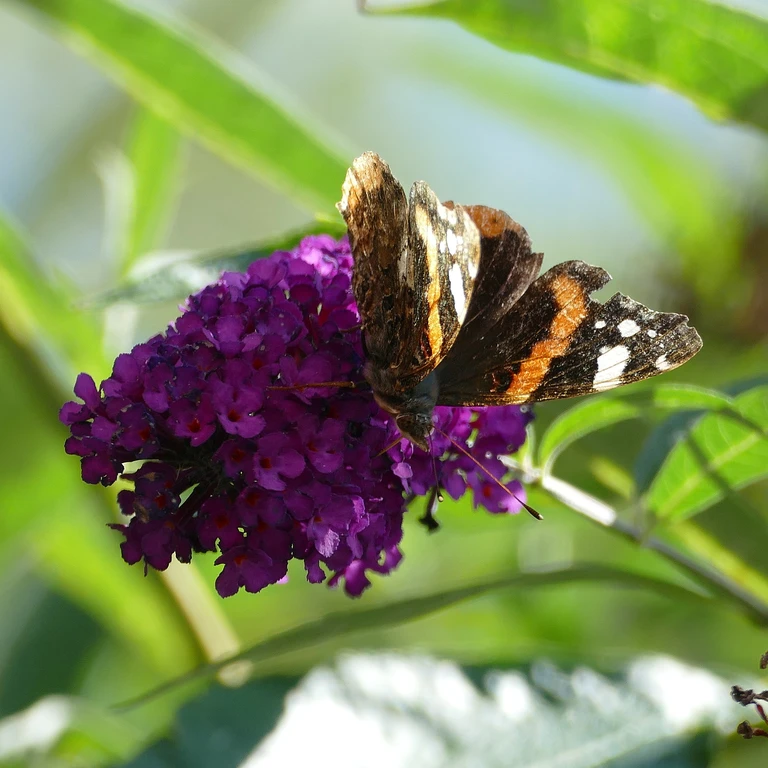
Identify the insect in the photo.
Vanessa atalanta
